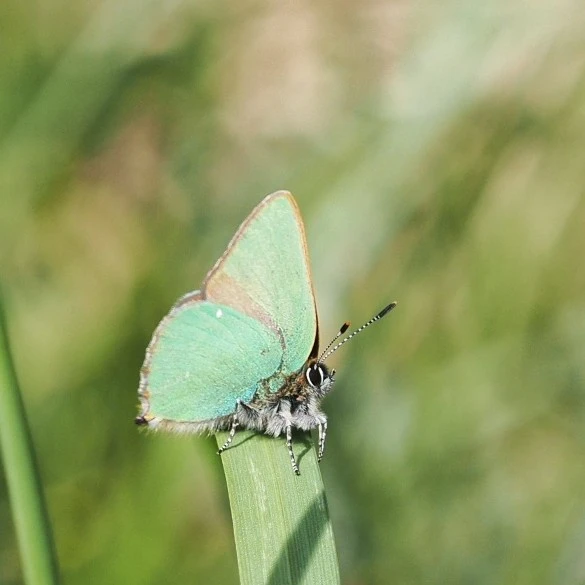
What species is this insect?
Callophrys rubi
